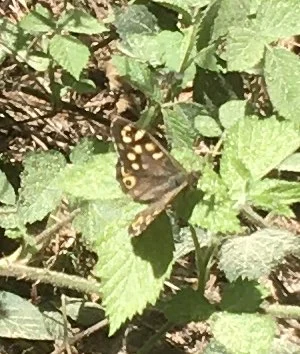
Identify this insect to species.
Pararge aegeria
